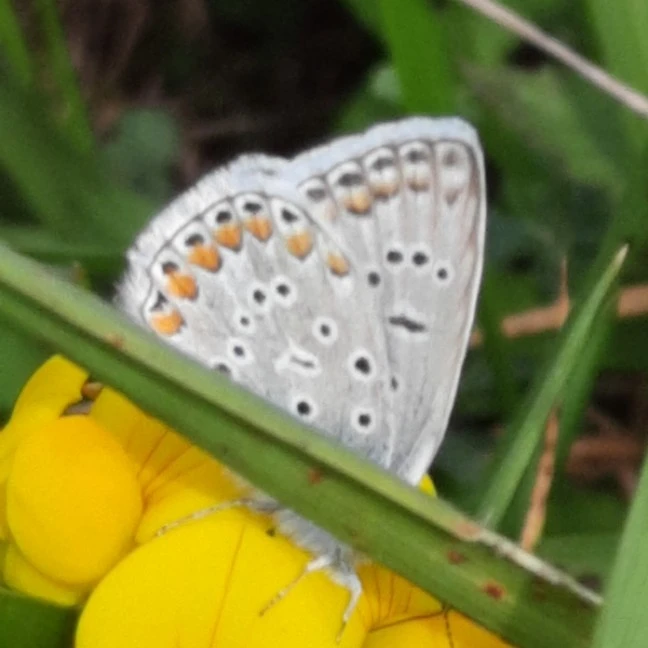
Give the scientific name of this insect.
Polyommatus icarus
